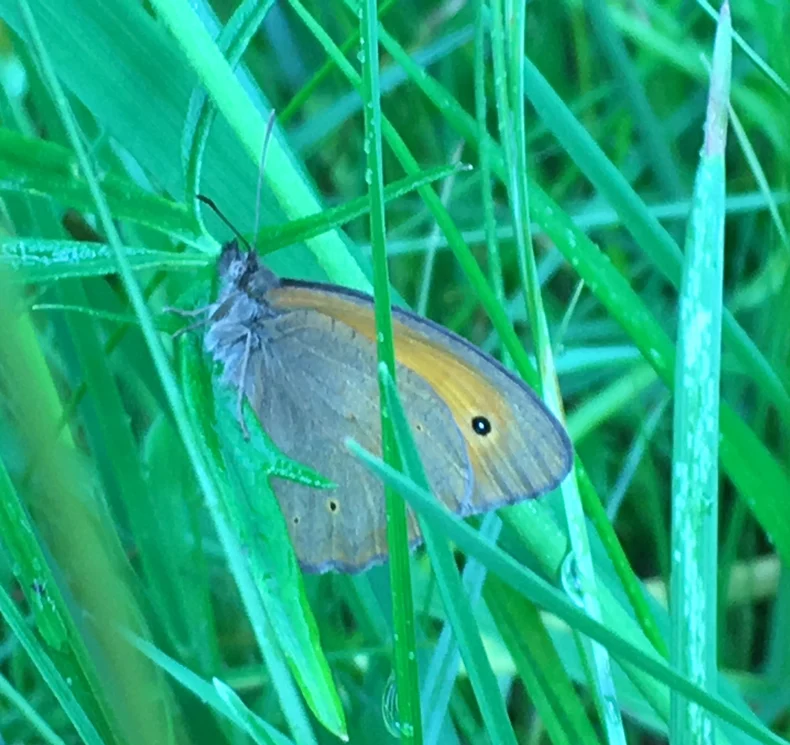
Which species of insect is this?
Maniola jurtina
